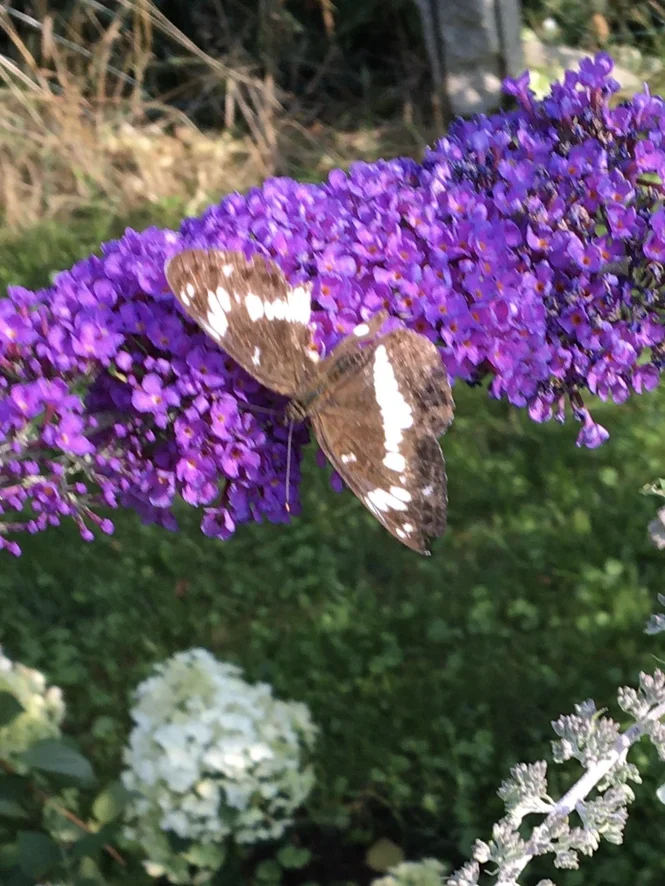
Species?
Limenitis camilla (also Ladoga camilla)
